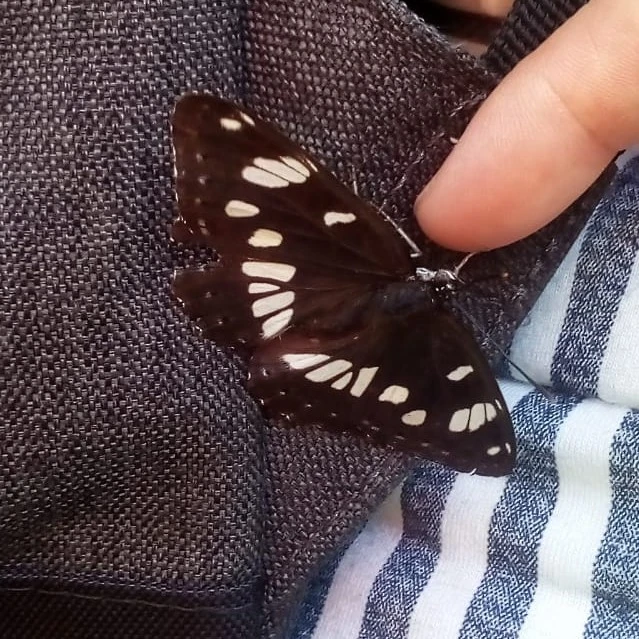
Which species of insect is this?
Limenitis reducta
